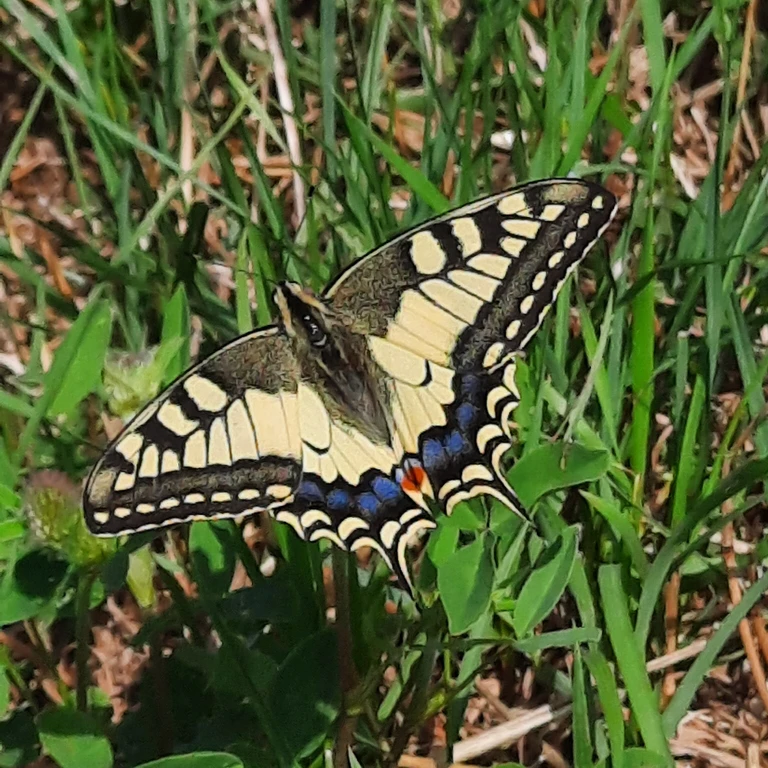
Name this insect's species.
Papilio machaon
